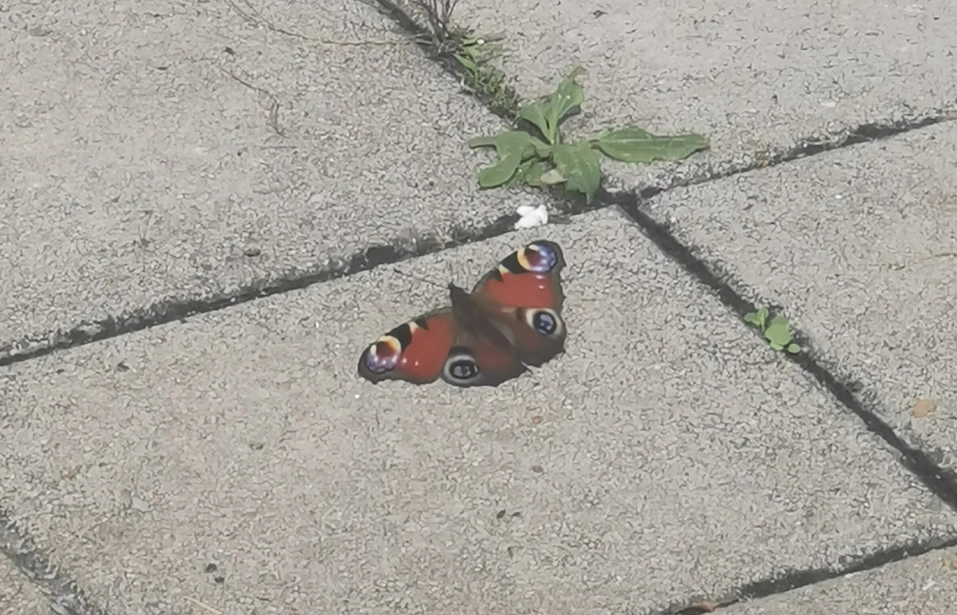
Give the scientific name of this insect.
Aglais io
